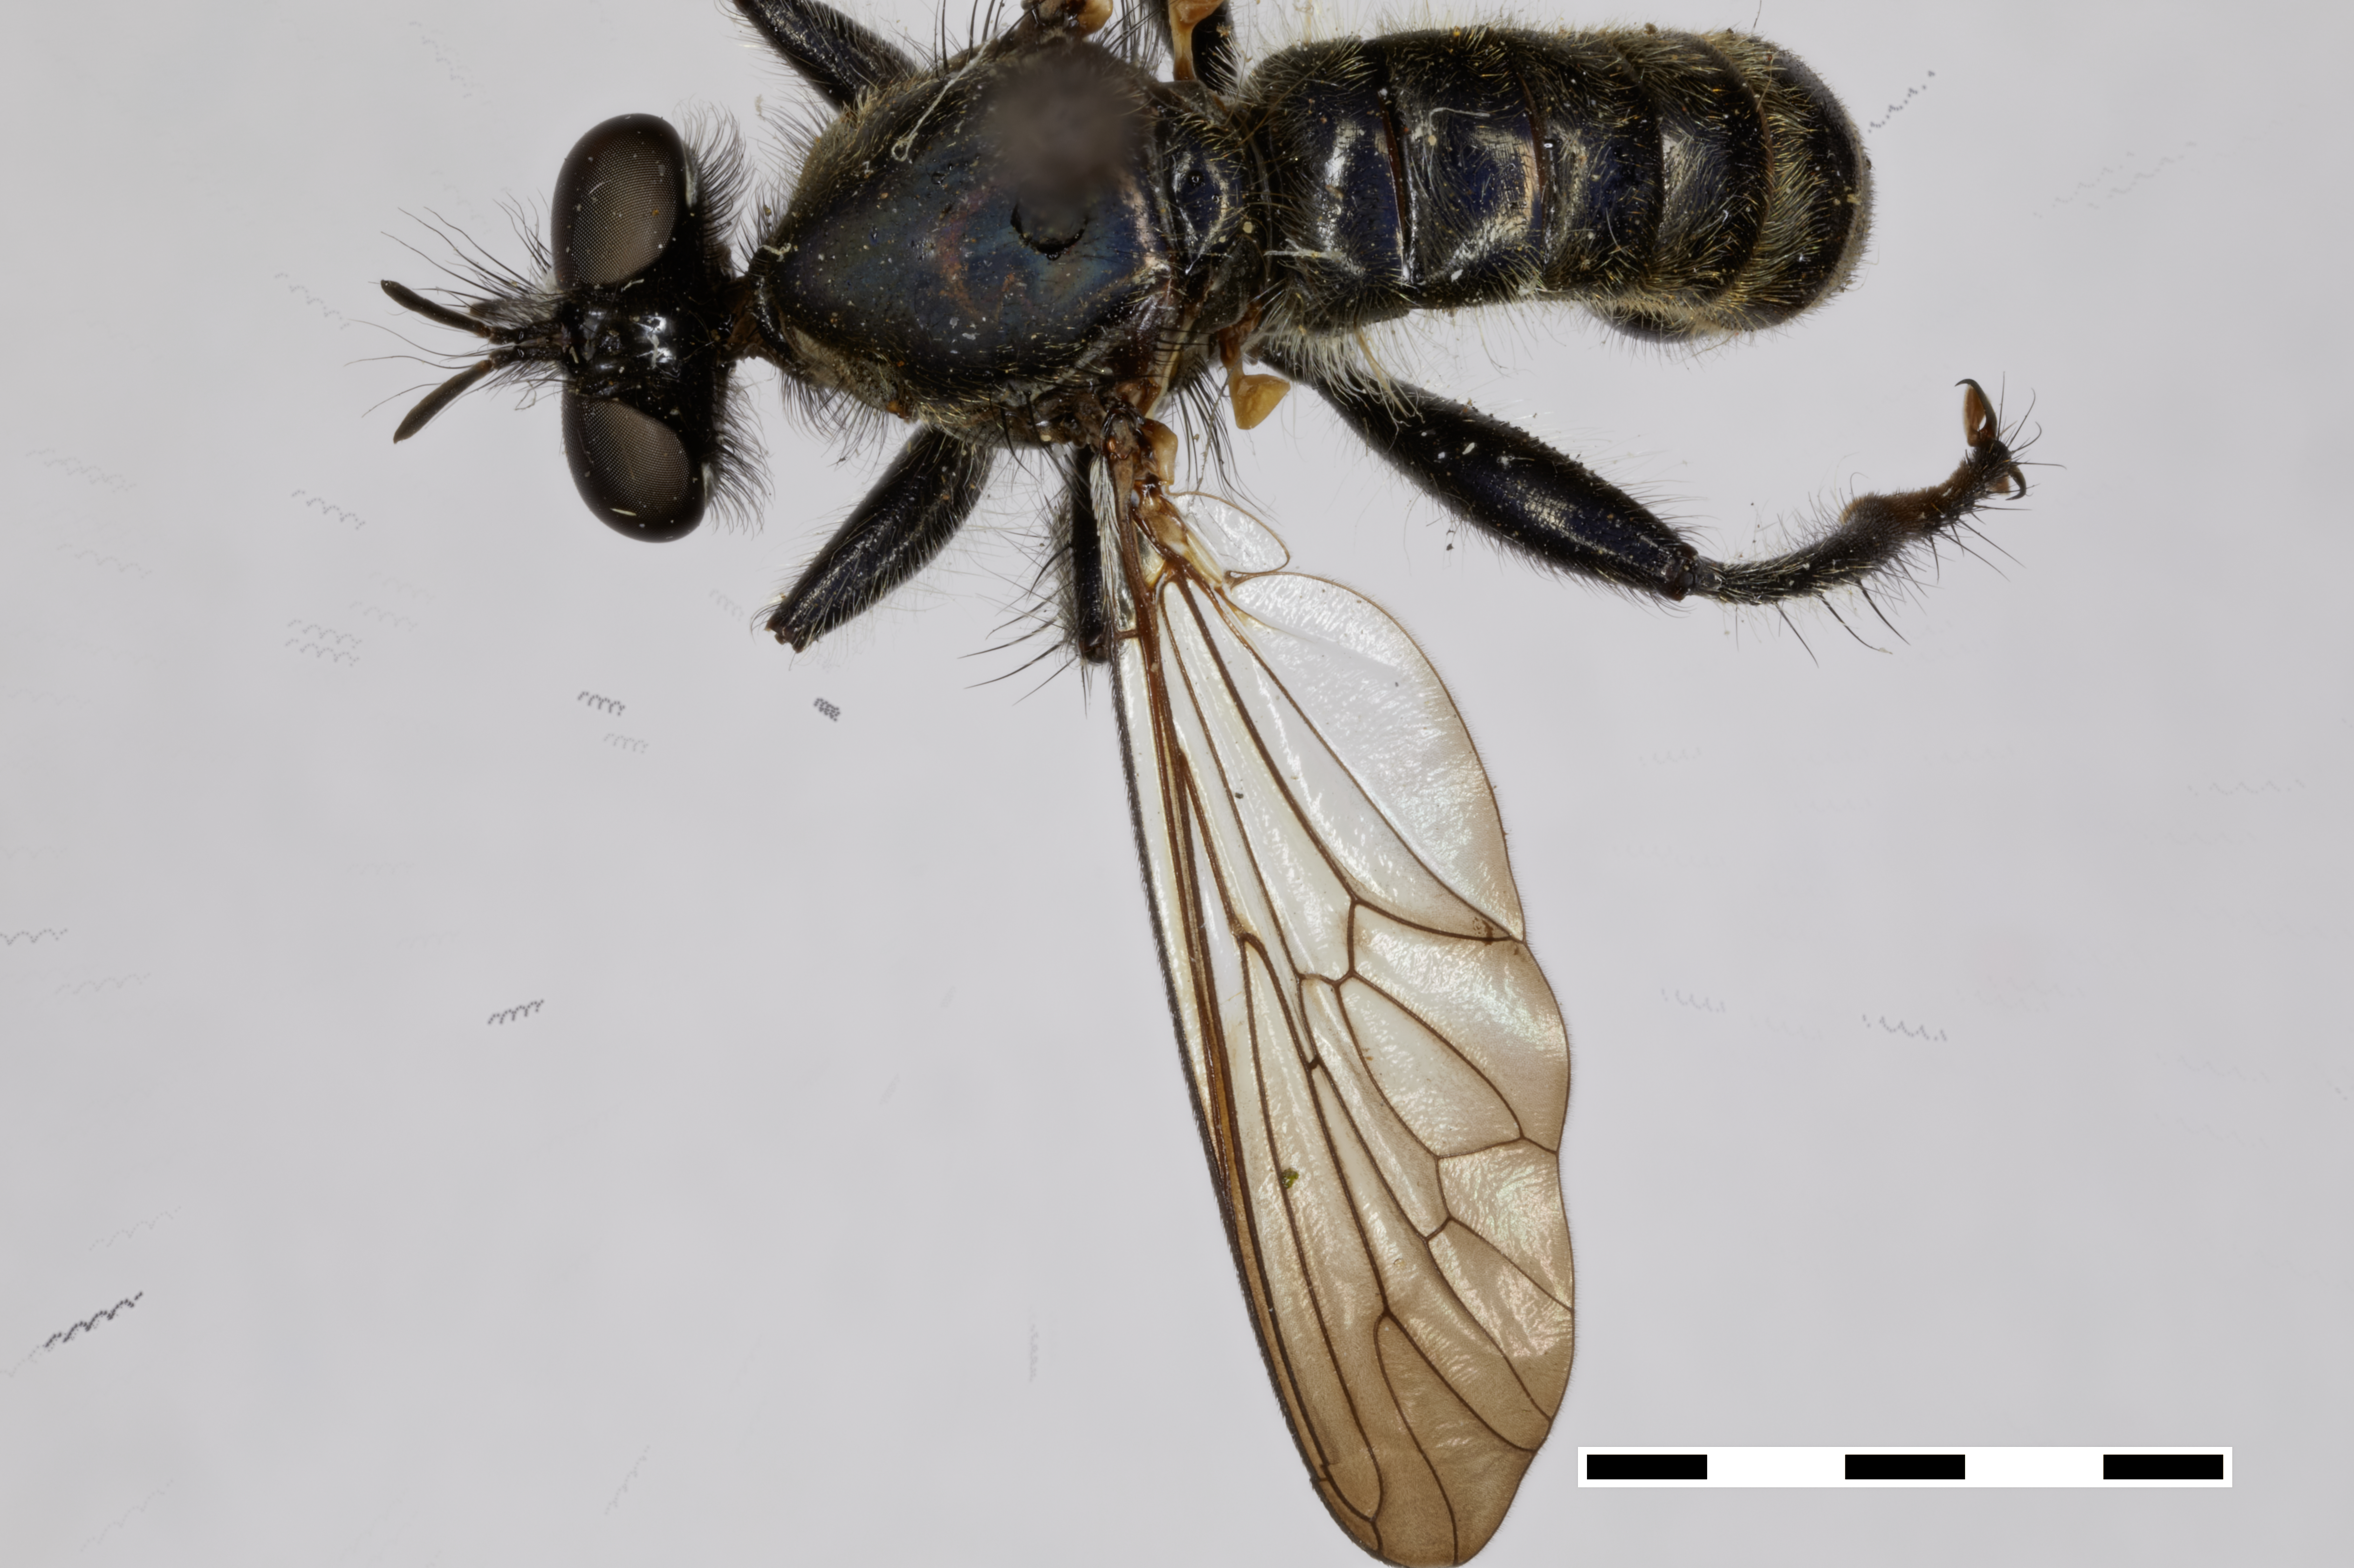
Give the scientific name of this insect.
Laphria winnemana
